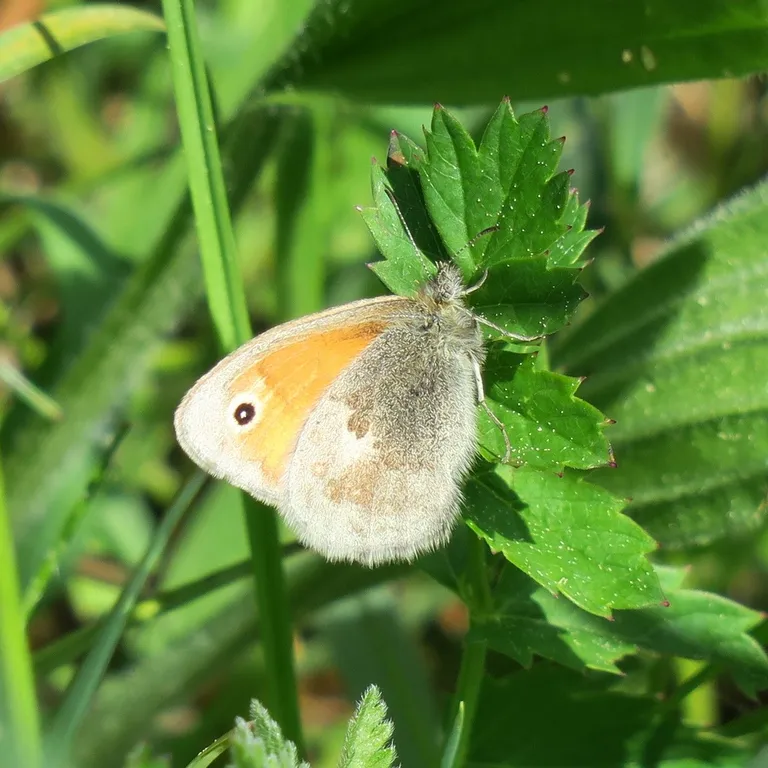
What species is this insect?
Coenonympha pamphilus
